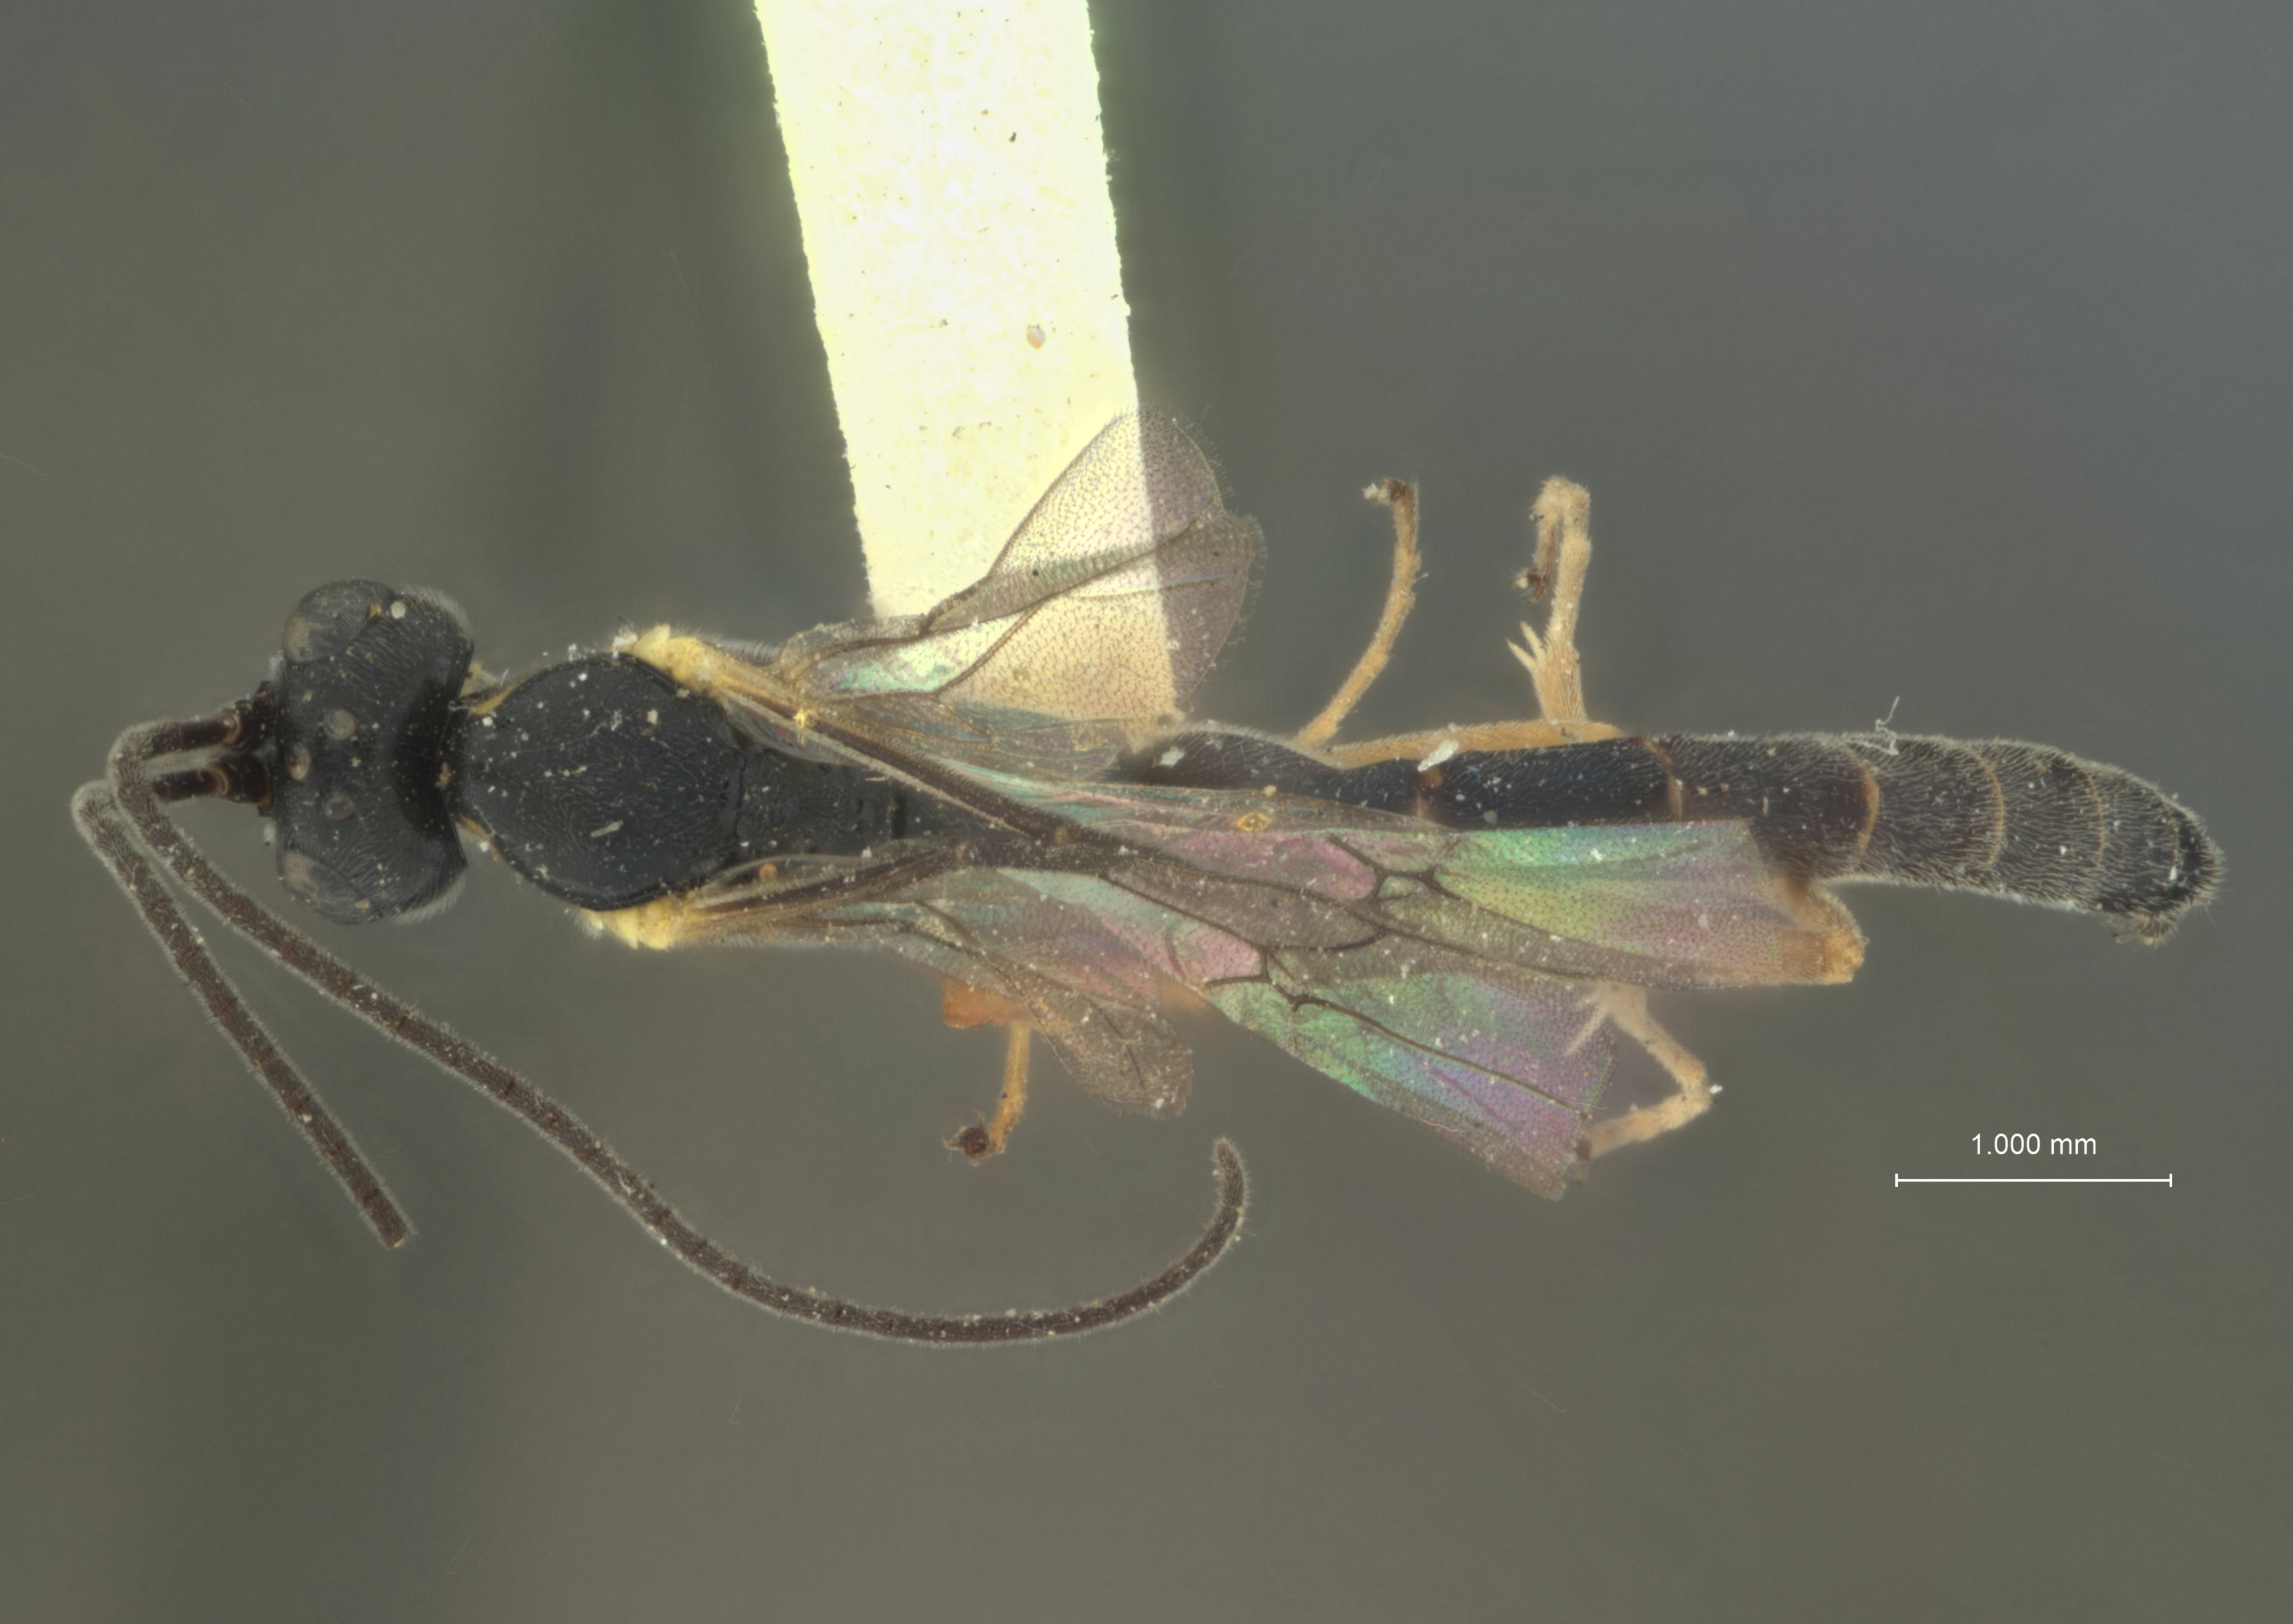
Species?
Pimplopterus japonicus
